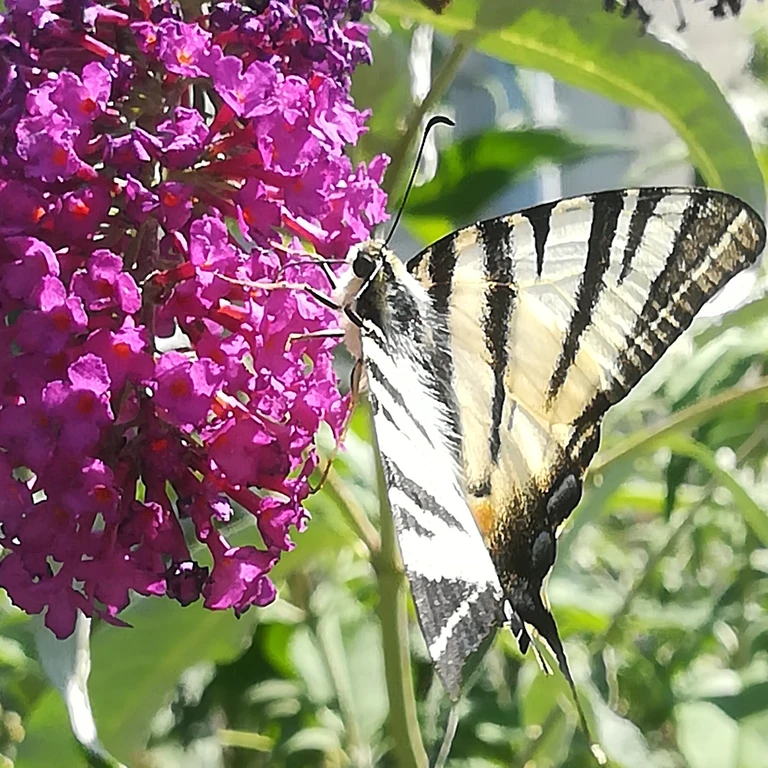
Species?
Iphiclides podalirius
